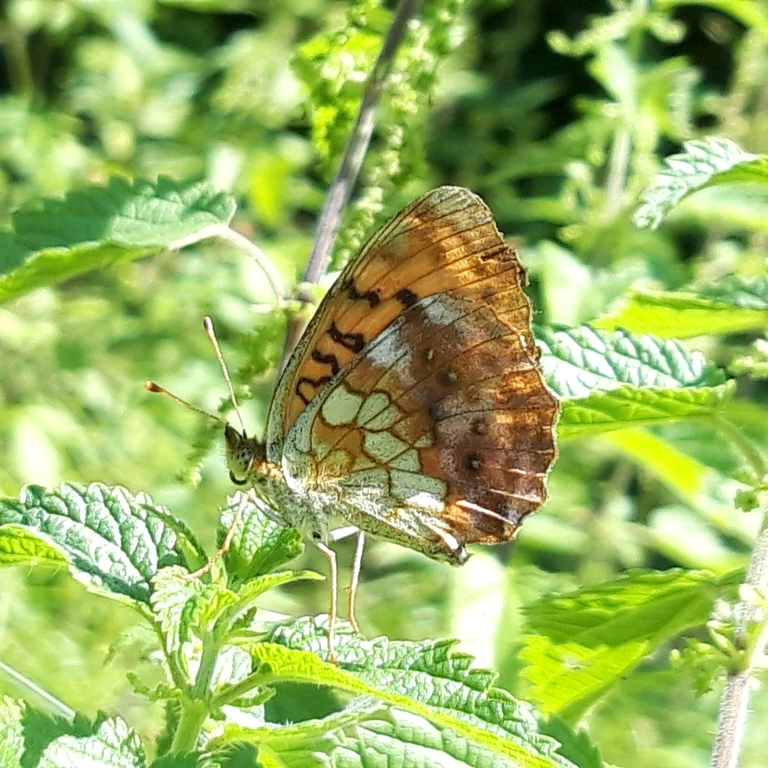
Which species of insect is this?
Brenthis daphne
